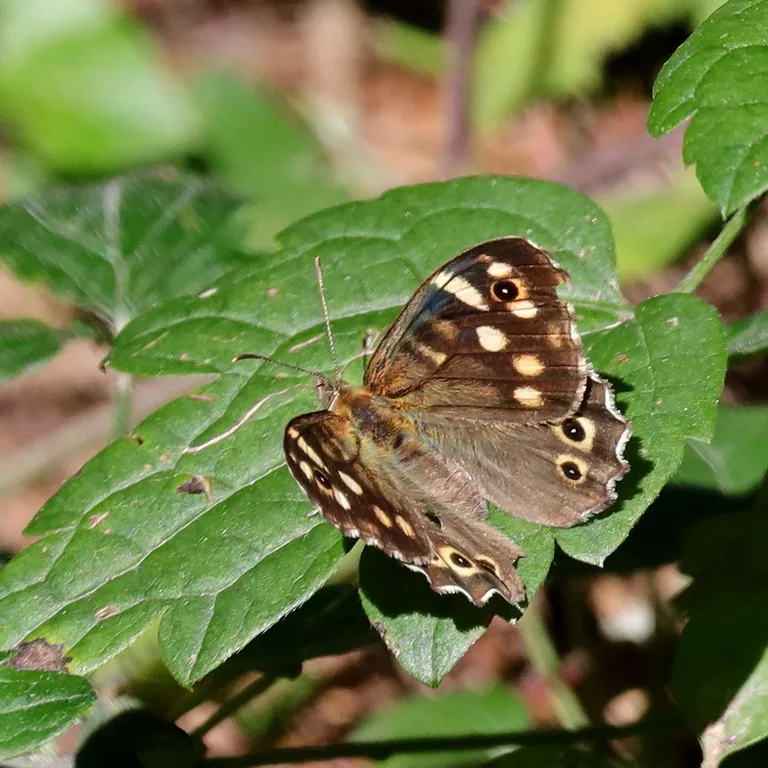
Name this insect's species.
Pararge aegeria
